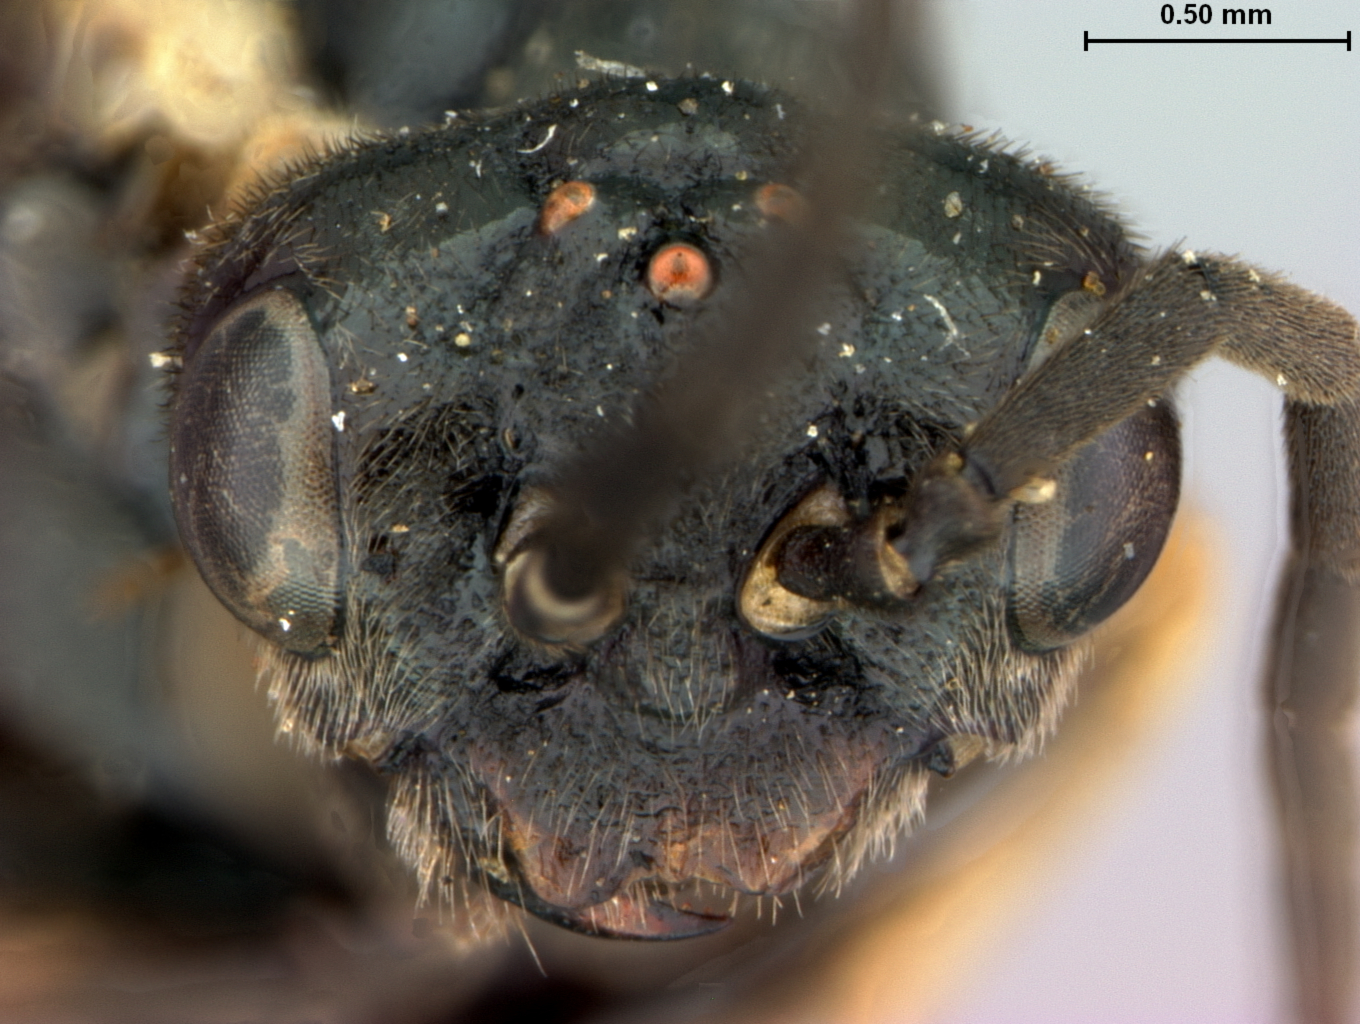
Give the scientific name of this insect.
Empria arizonensis
